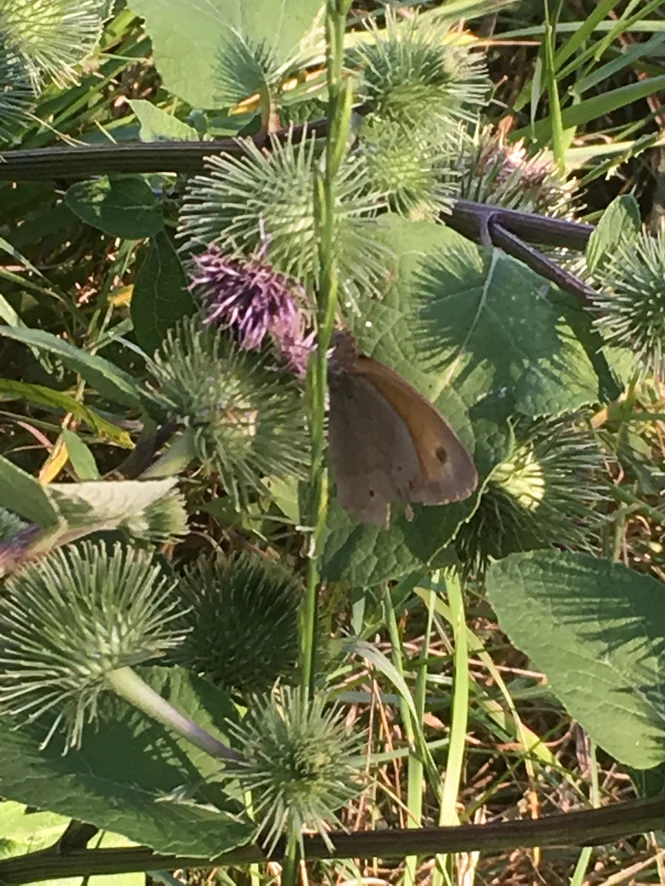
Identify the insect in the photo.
Maniola jurtina
